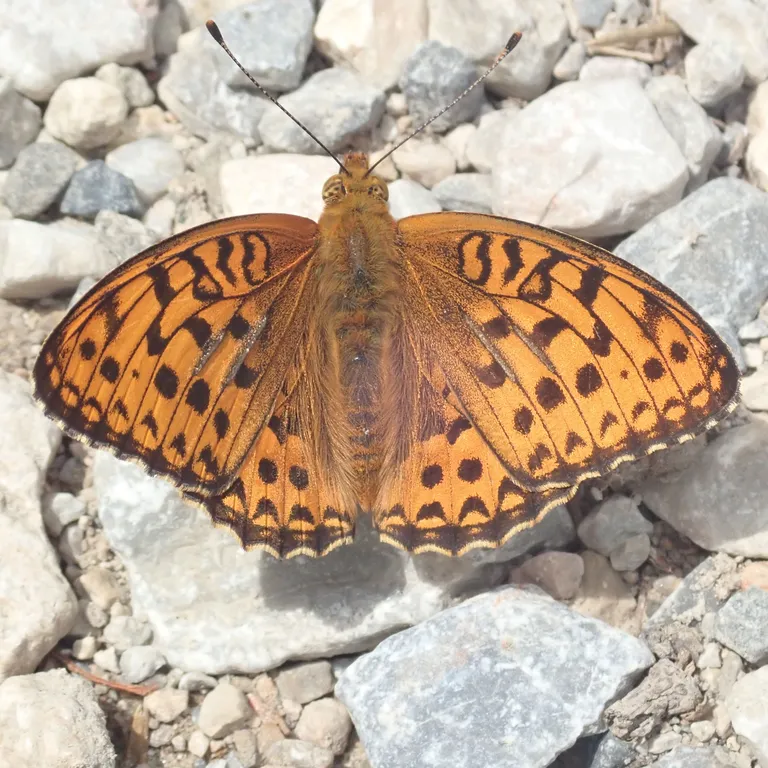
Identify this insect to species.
Fabriciana adippe
